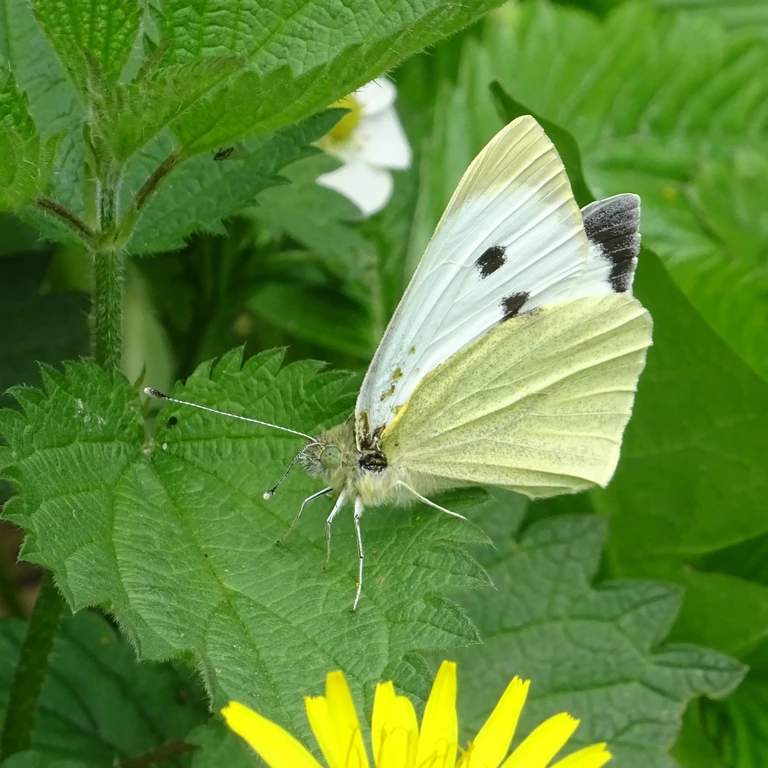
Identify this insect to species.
Pieris brassicae
